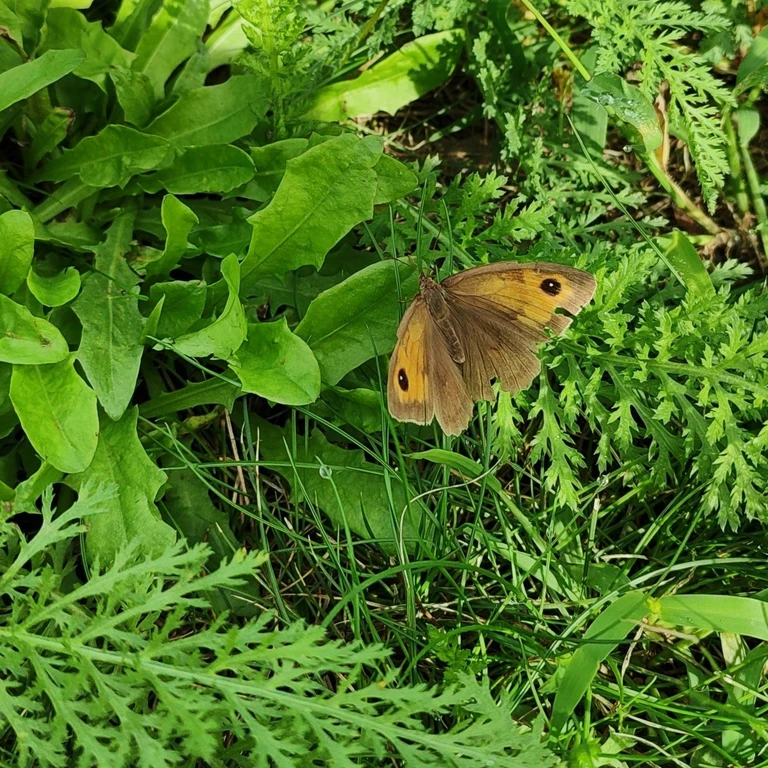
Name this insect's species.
Maniola jurtina
